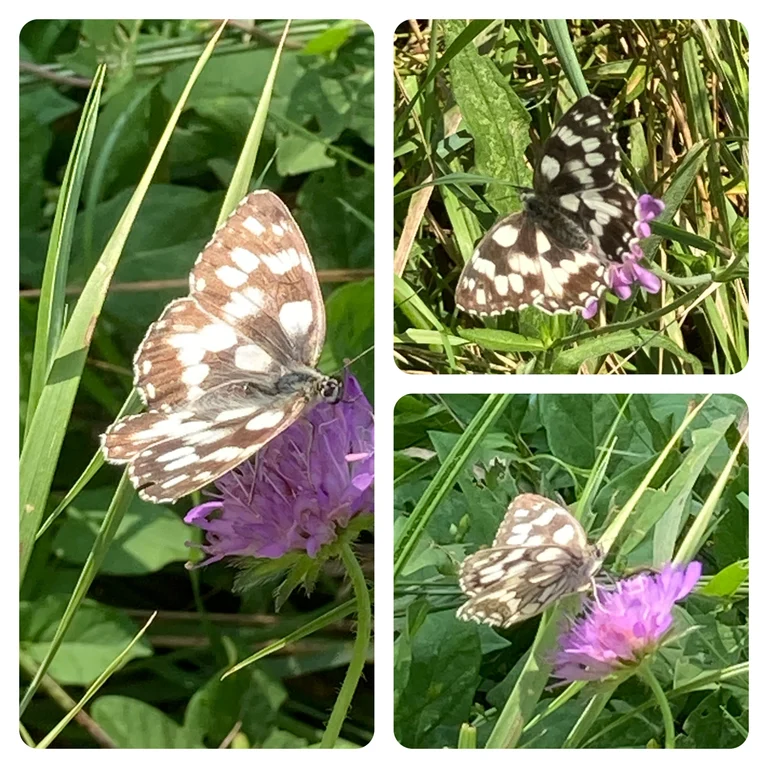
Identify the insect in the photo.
Melanargia galathea
